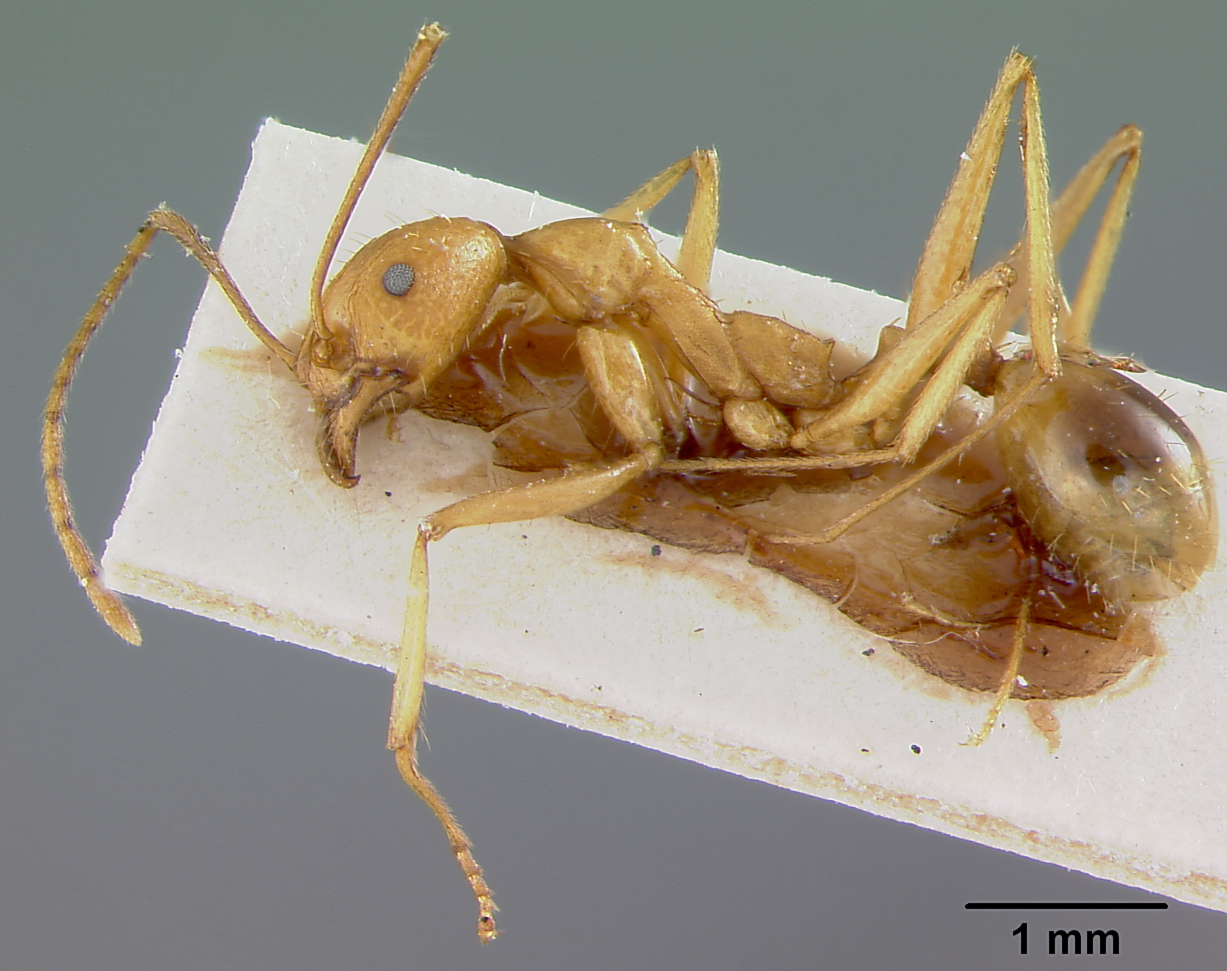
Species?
Aphaenogaster kervillei
